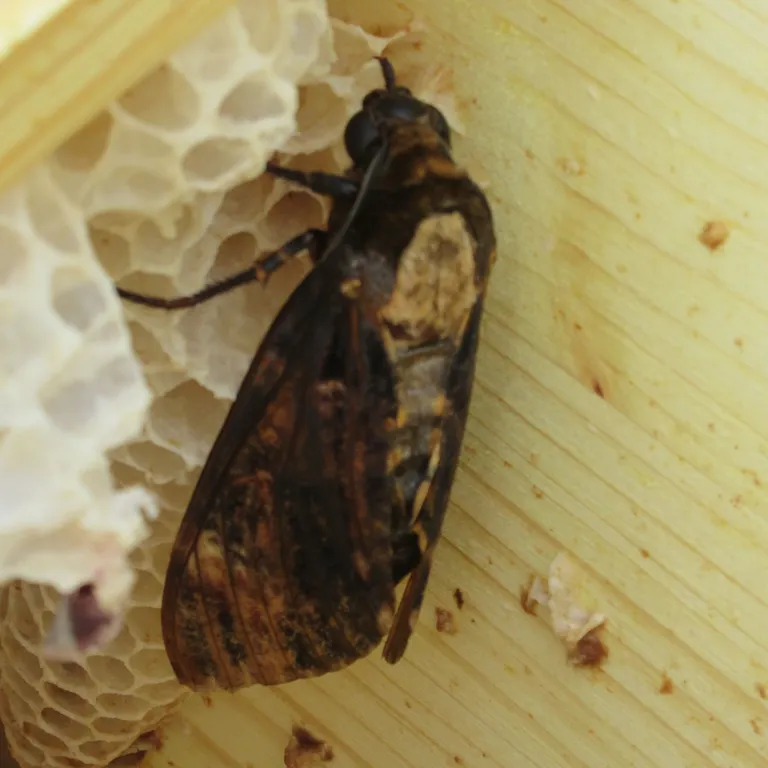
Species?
Acherontia atropos
